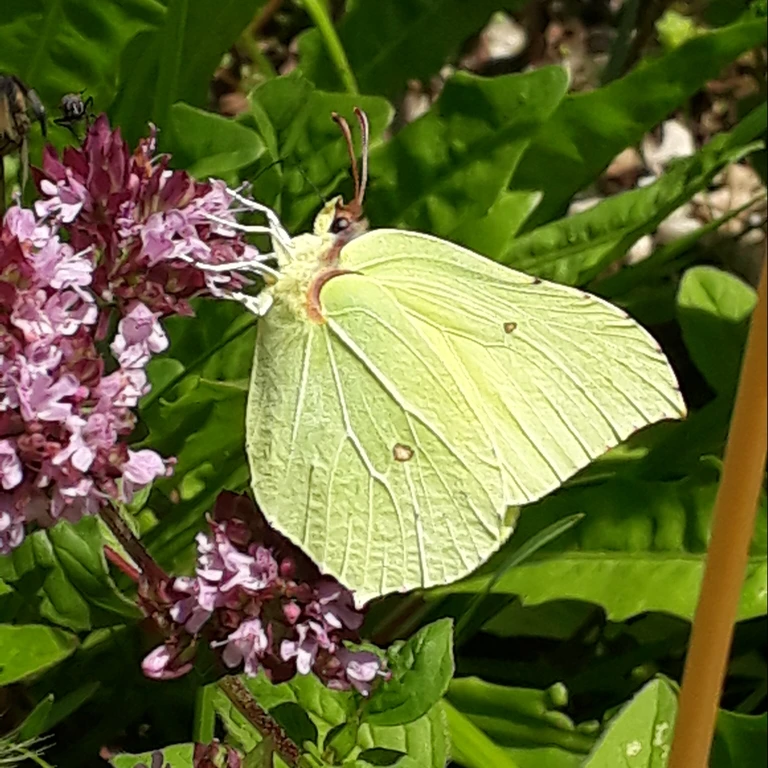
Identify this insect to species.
Gonepteryx rhamni
